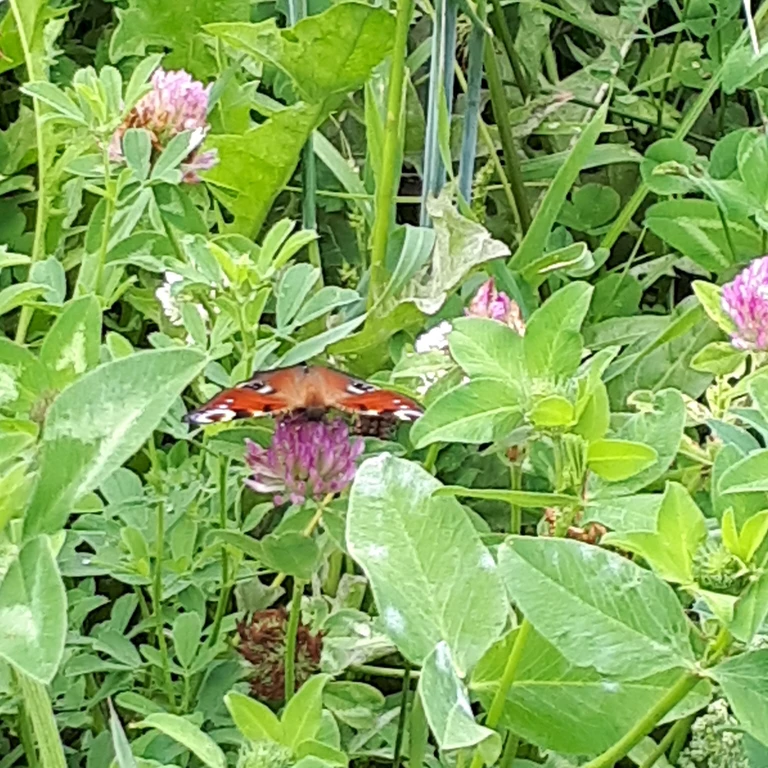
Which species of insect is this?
Aglais io
